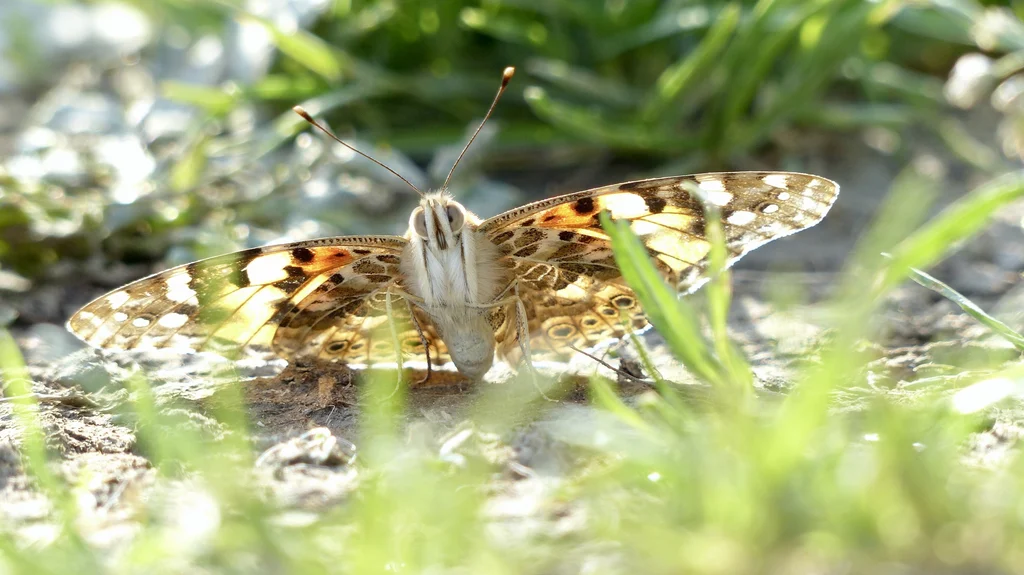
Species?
Vanessa cardui
